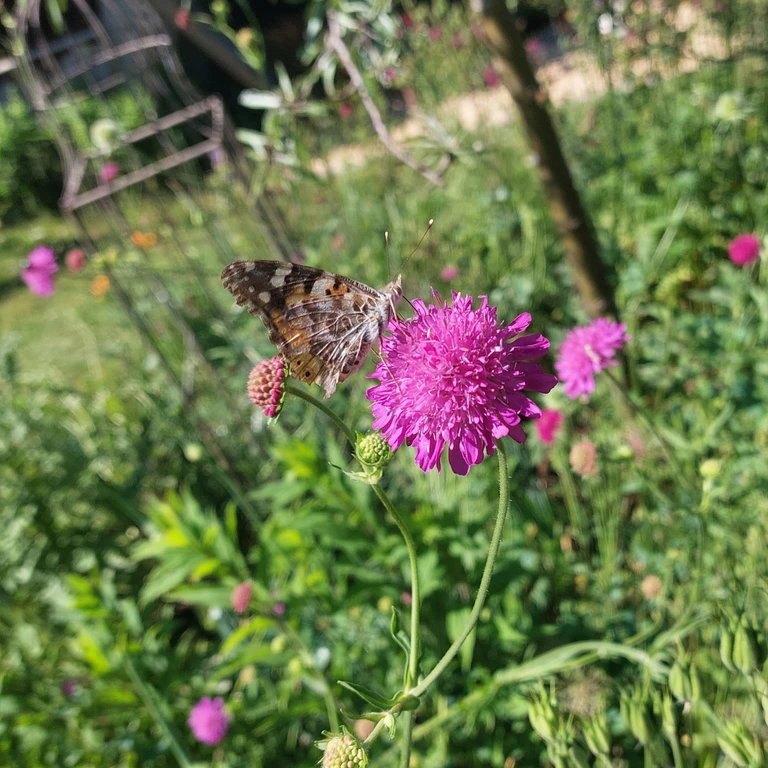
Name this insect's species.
Vanessa cardui
